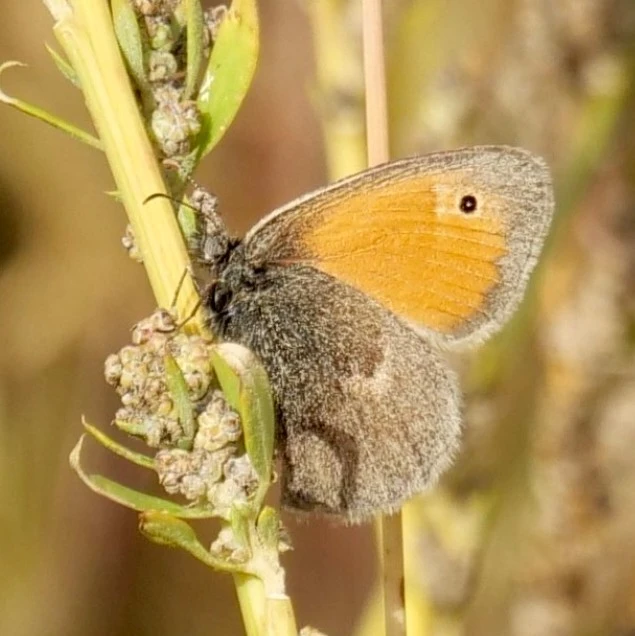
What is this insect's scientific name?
Coenonympha pamphilus
